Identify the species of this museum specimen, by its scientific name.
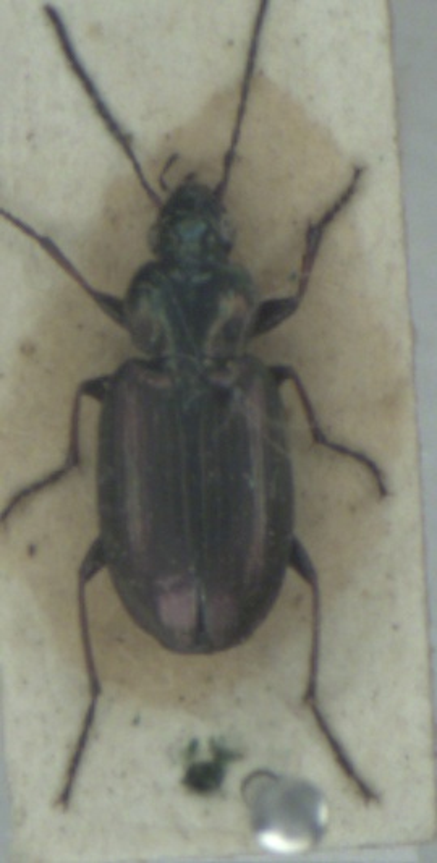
Agonum muelleri
